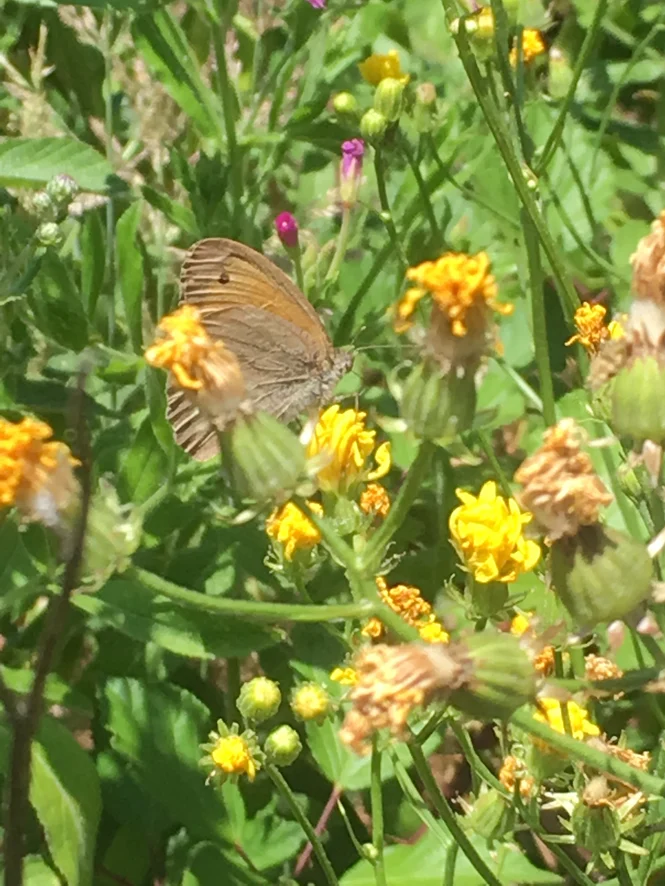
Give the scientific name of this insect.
Maniola jurtina
